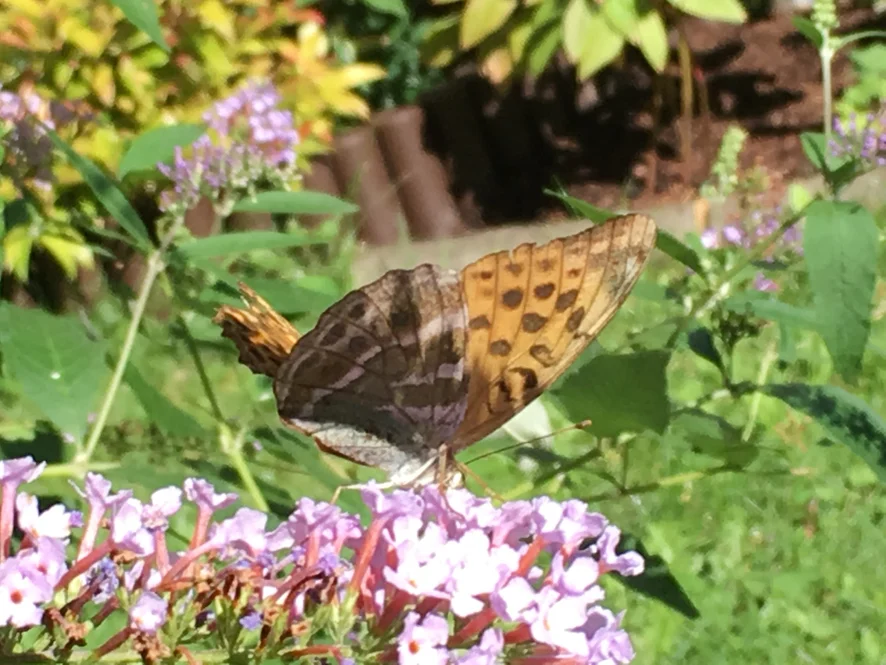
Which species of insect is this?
Argynnis paphia
